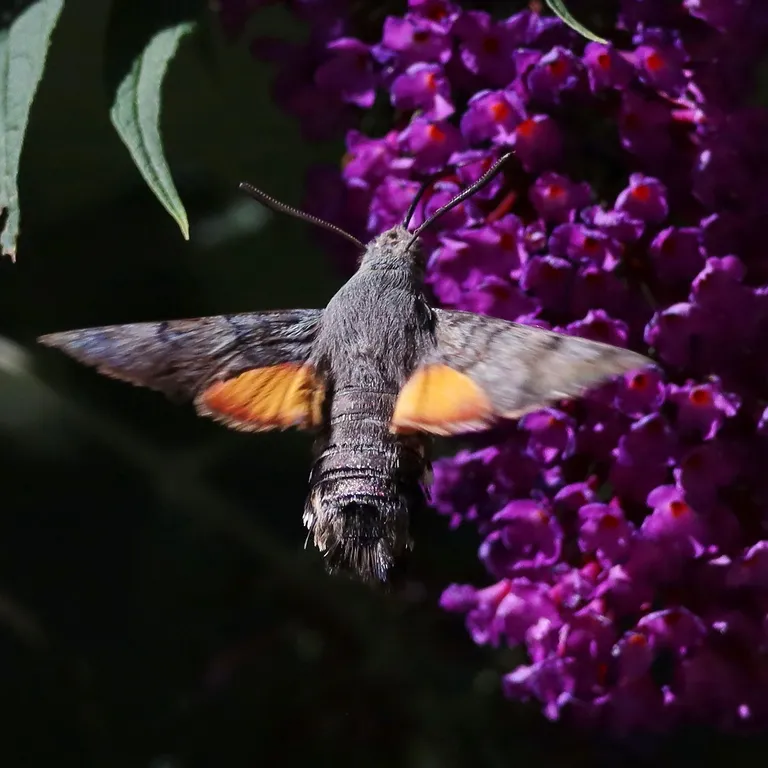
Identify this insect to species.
Macroglossum stellatarum
